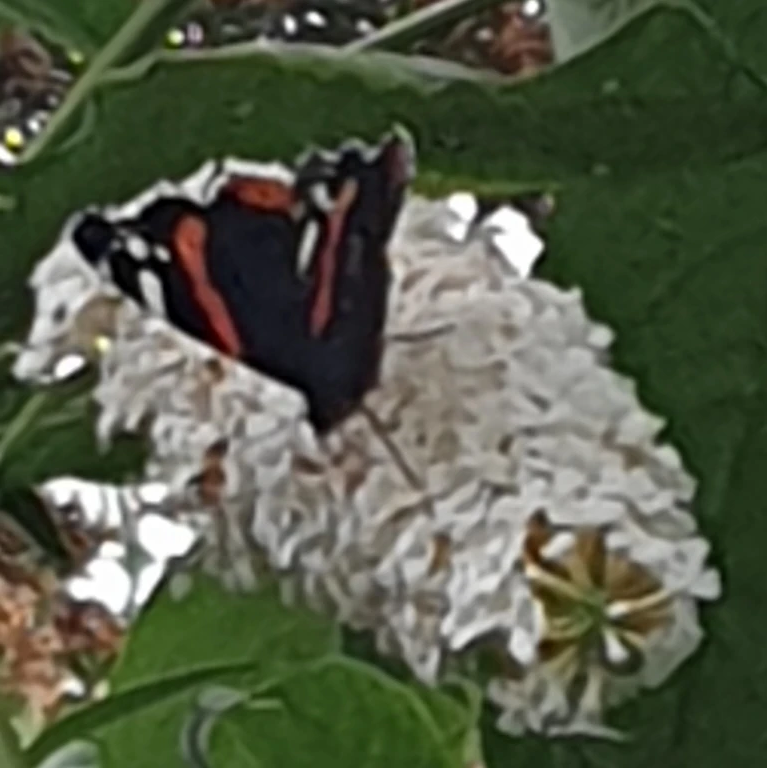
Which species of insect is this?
Vanessa atalanta
